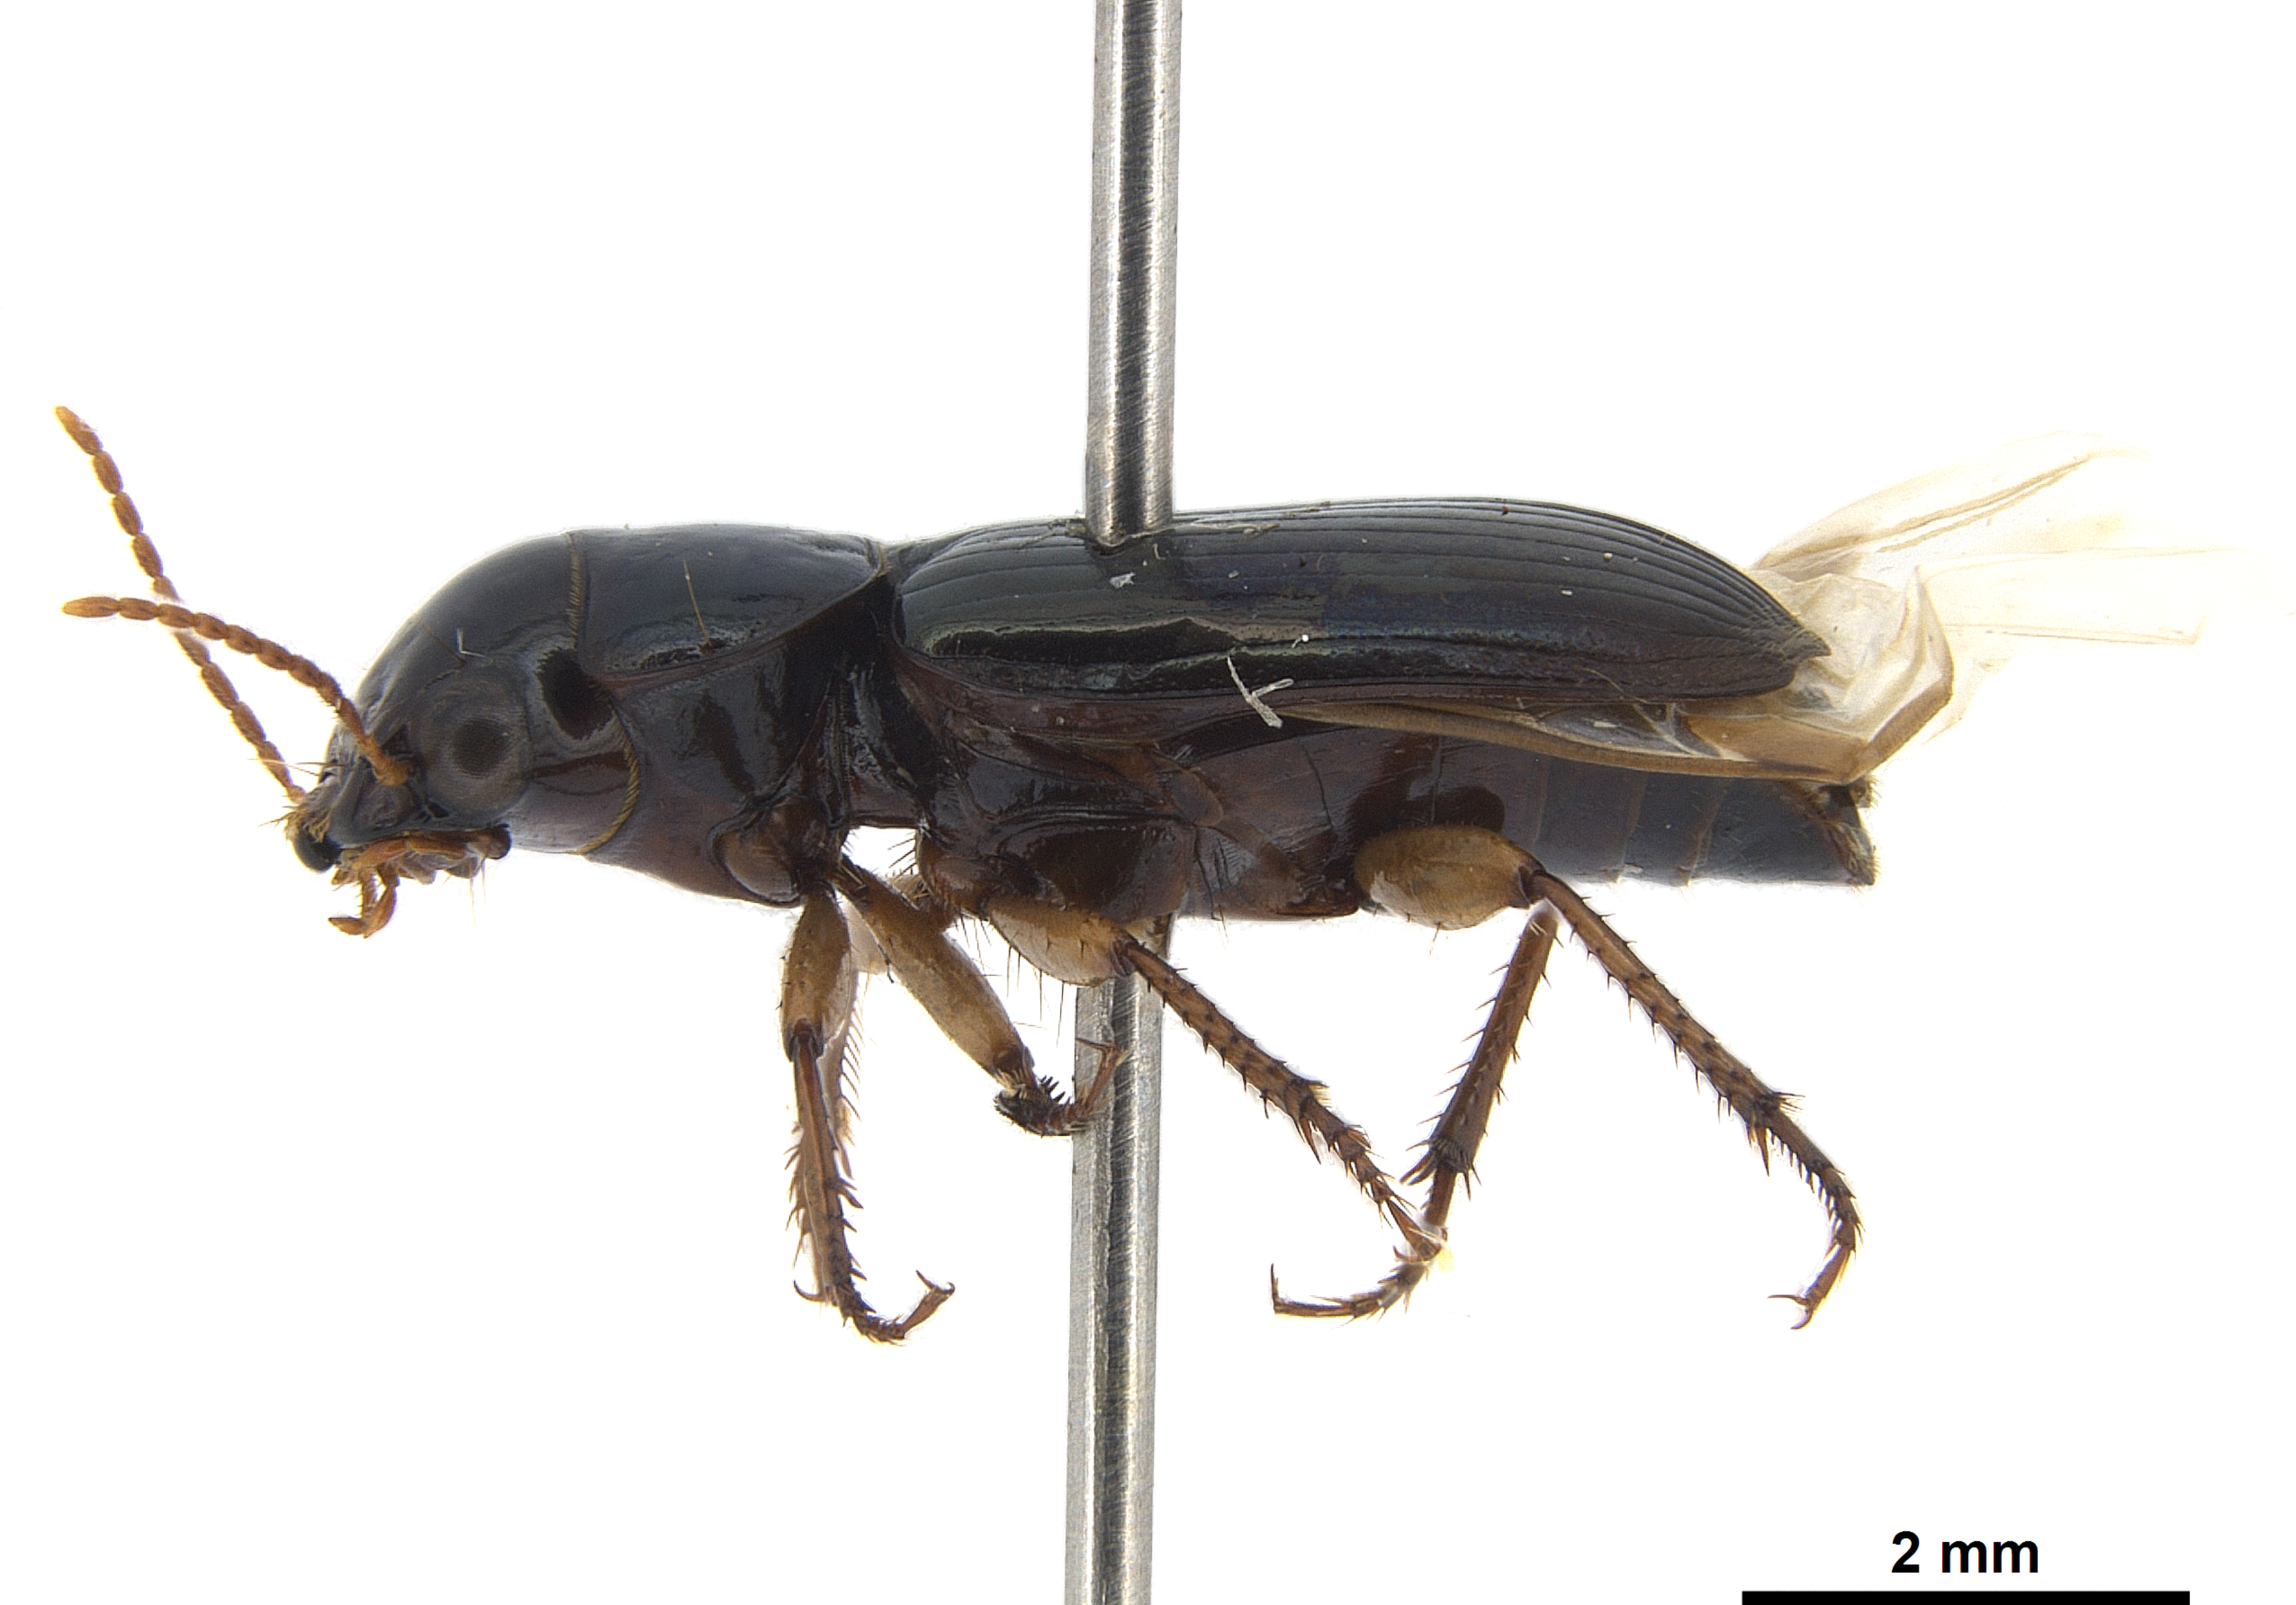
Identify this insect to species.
Anomostomus orientalis
